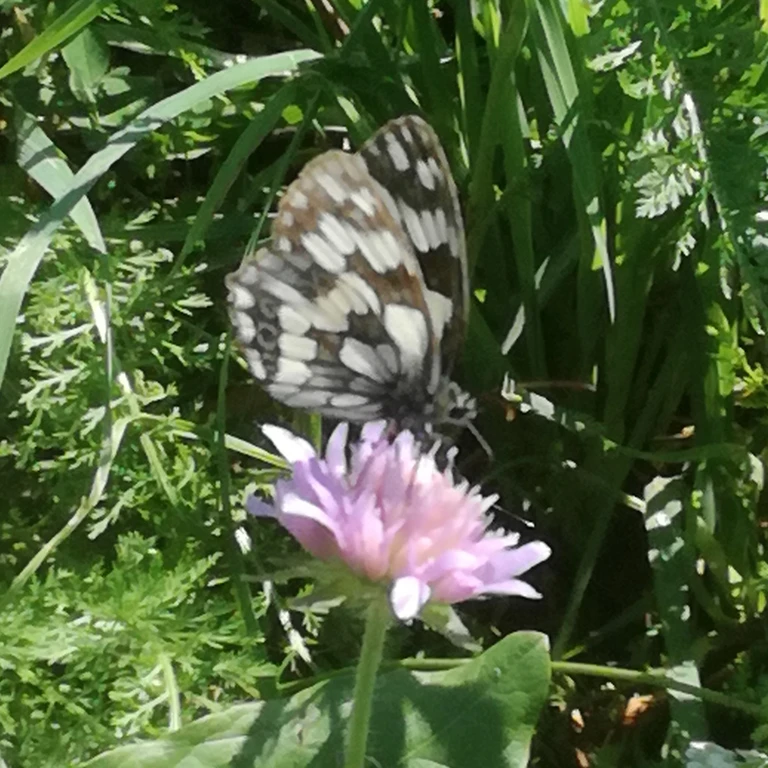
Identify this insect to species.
Melanargia galathea
